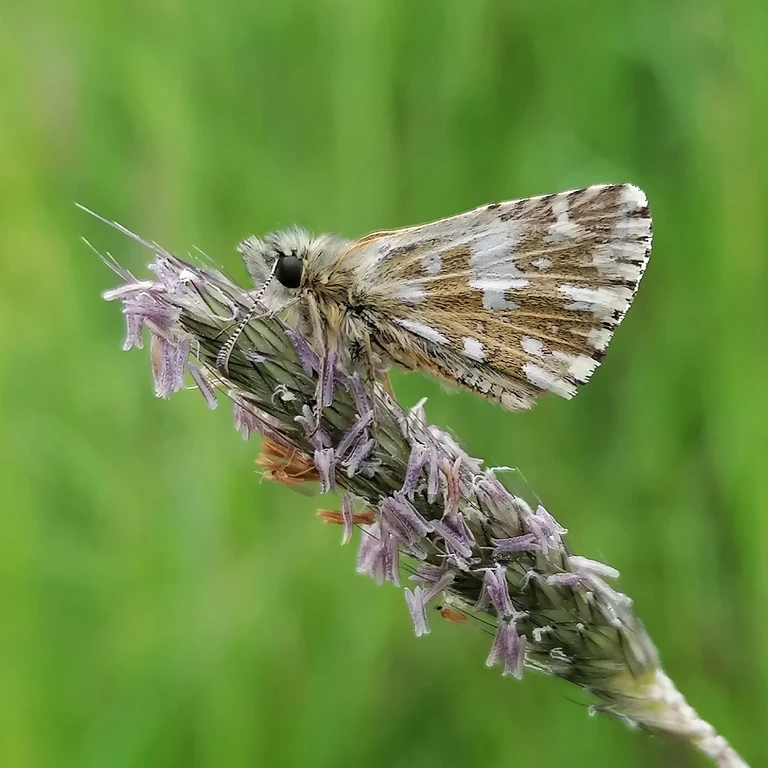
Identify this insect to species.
Pyrgus malvae
